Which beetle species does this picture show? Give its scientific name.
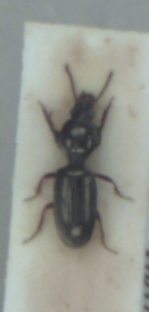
Dyschirius politus
